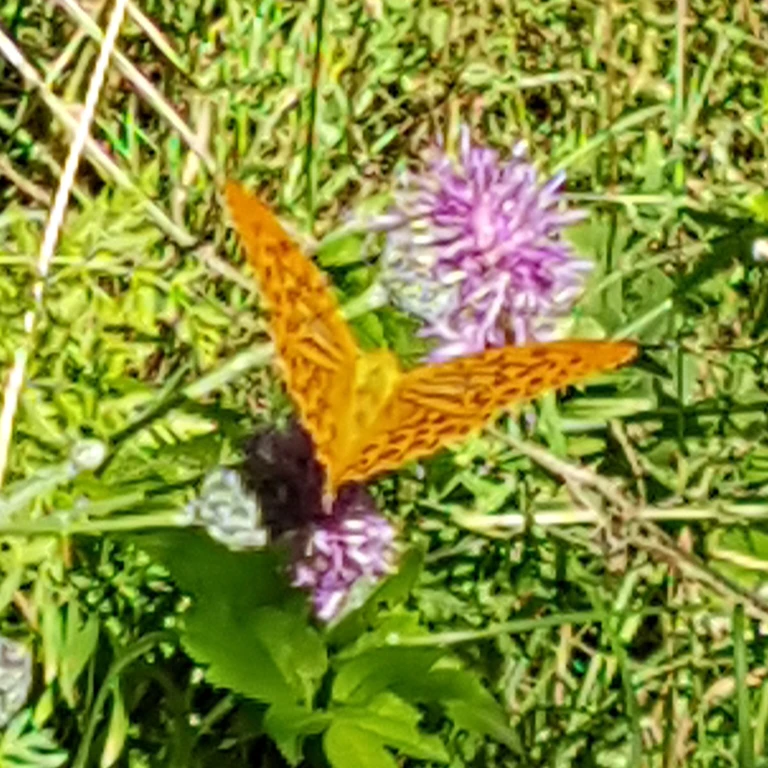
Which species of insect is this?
Argynnis paphia
